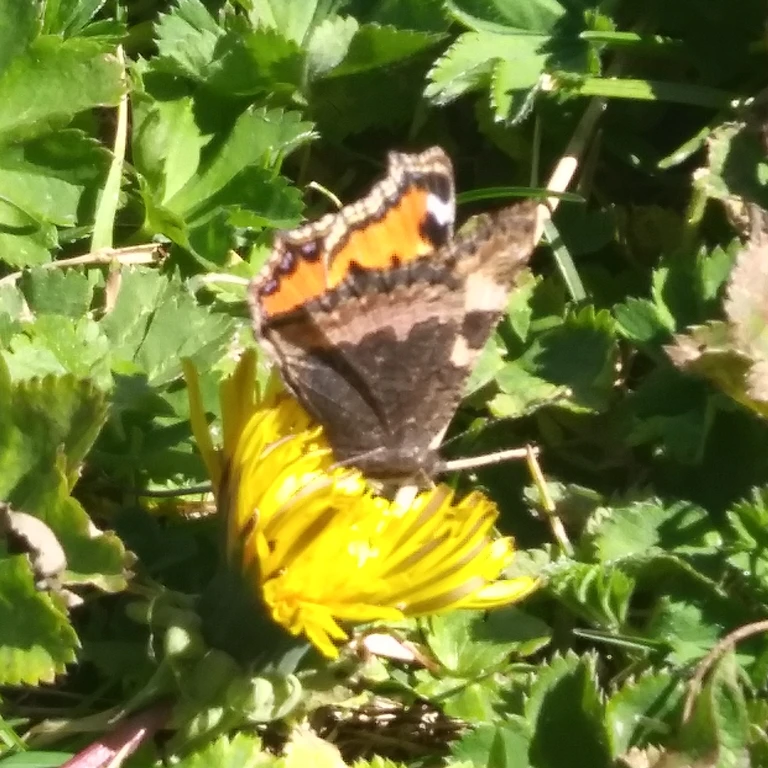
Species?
Aglais urticae
